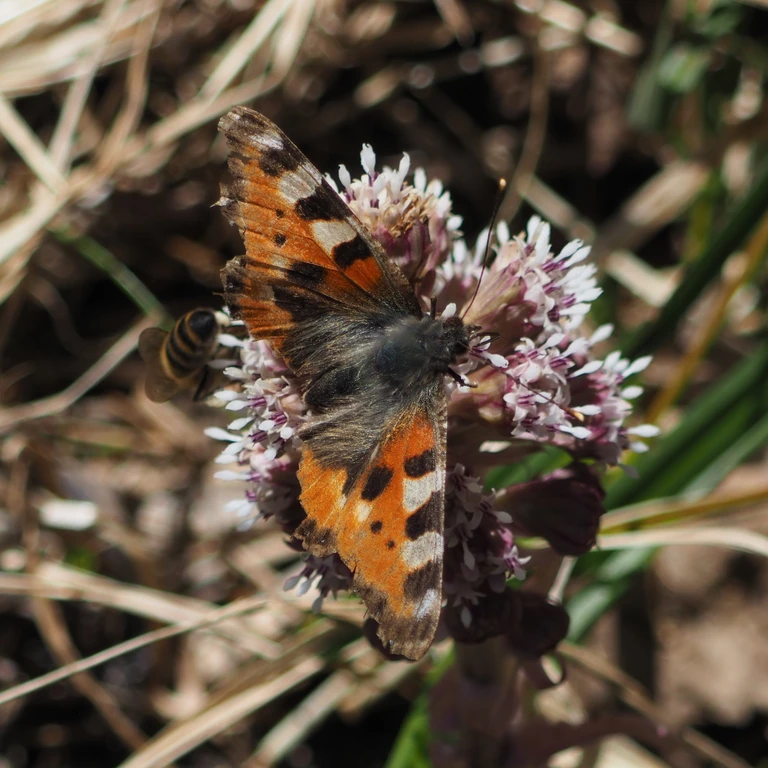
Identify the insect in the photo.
Aglais urticae
